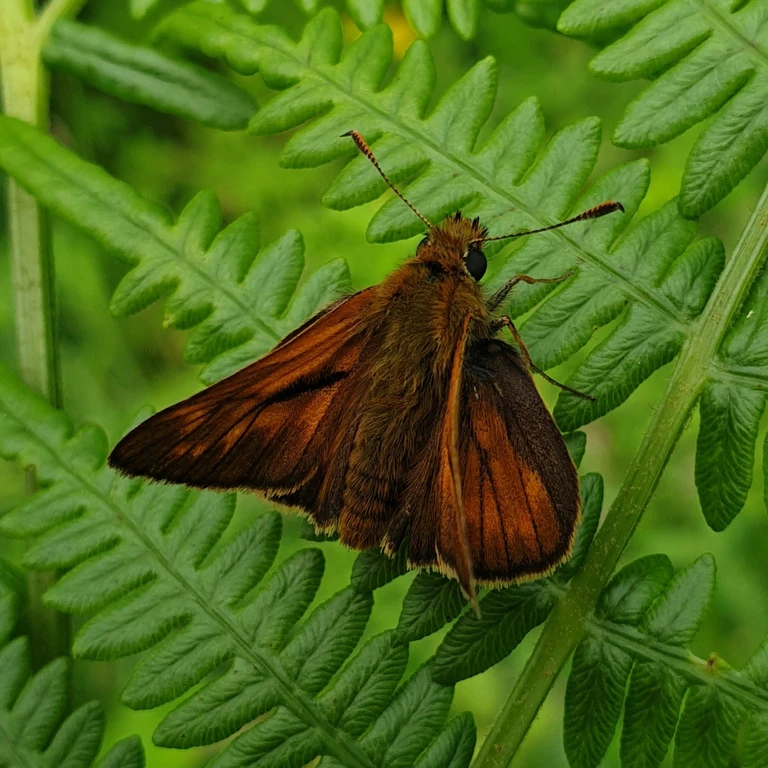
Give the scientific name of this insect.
Ochlodes sylvanus (also Ochlodes venata)
